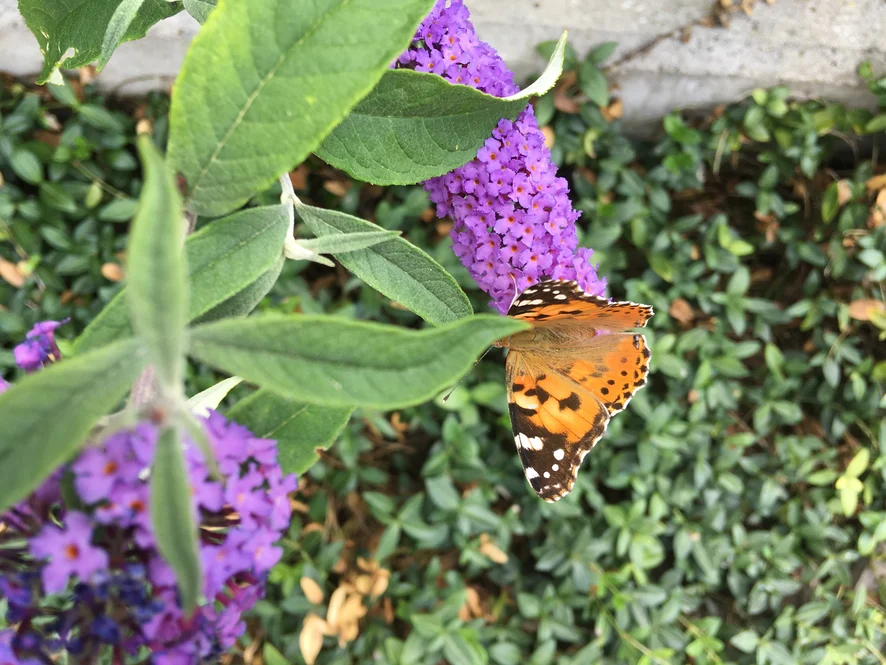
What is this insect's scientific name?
Vanessa cardui
